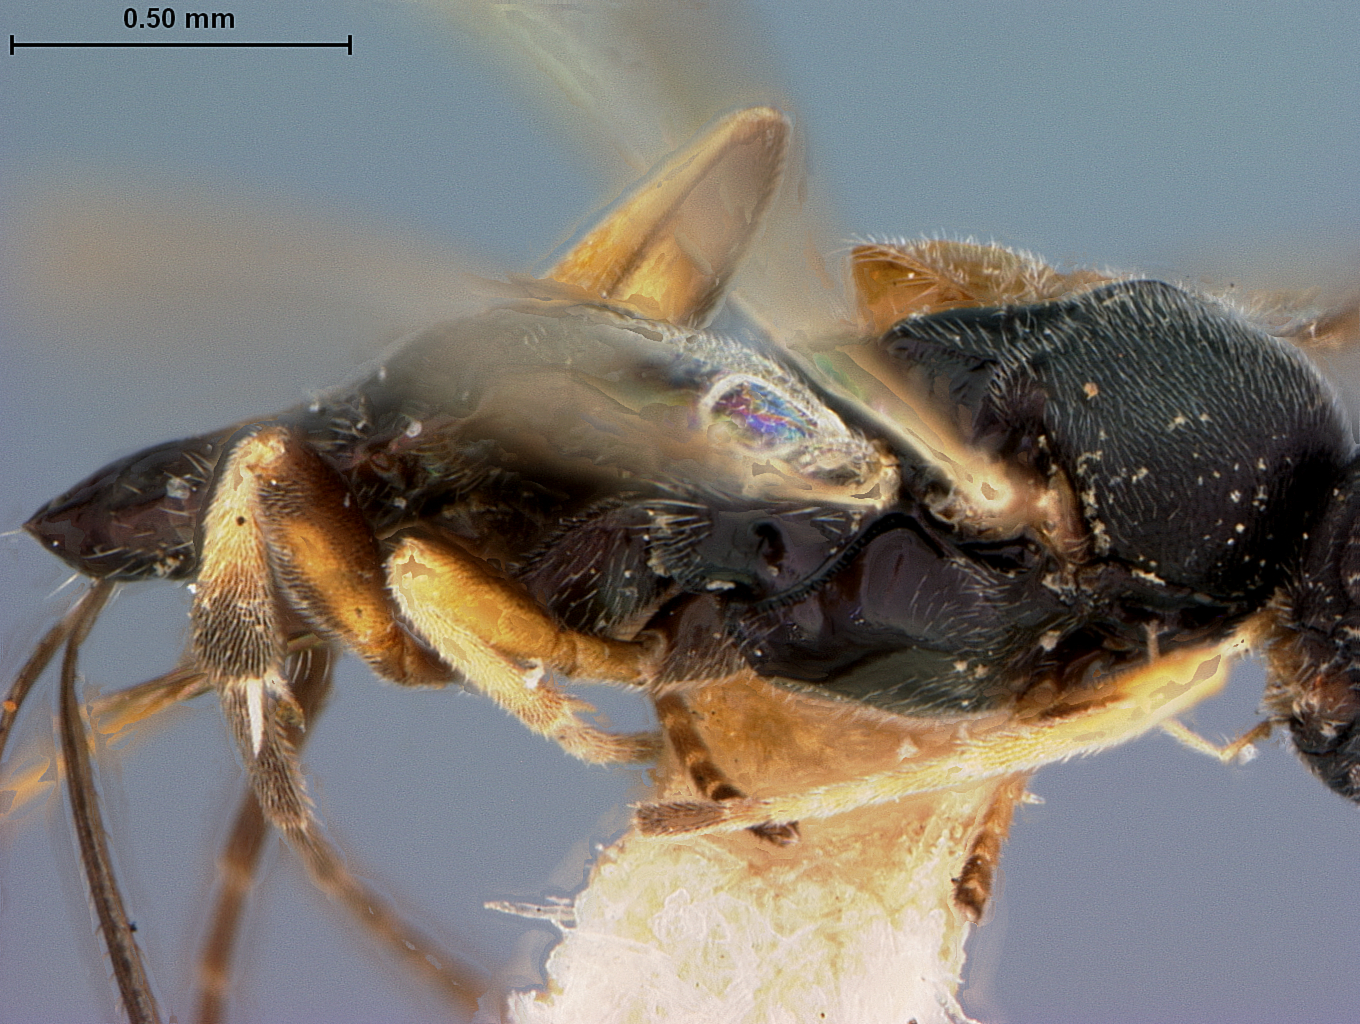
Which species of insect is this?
Apanteles californicus
